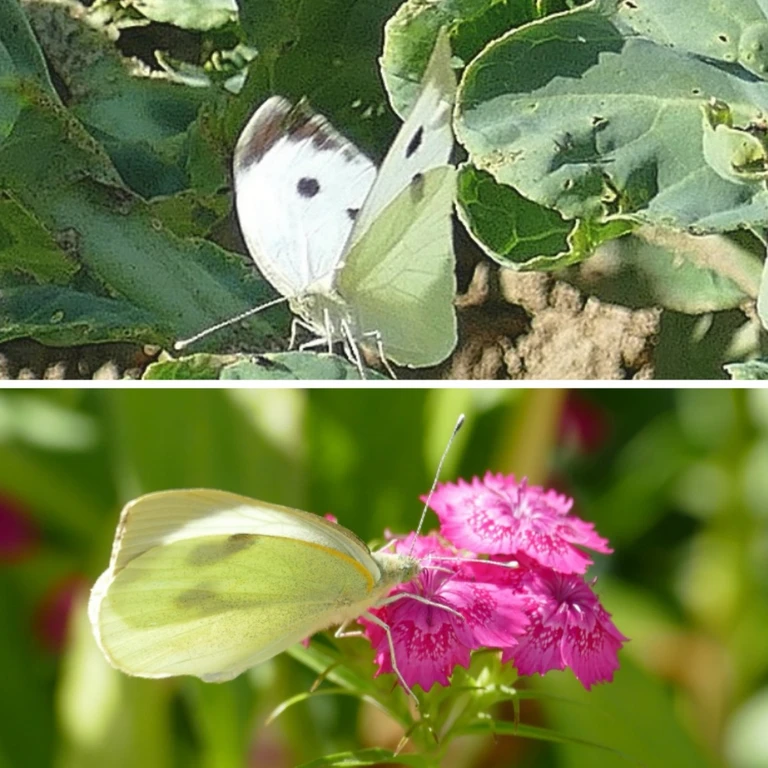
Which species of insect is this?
Pieris brassicae
